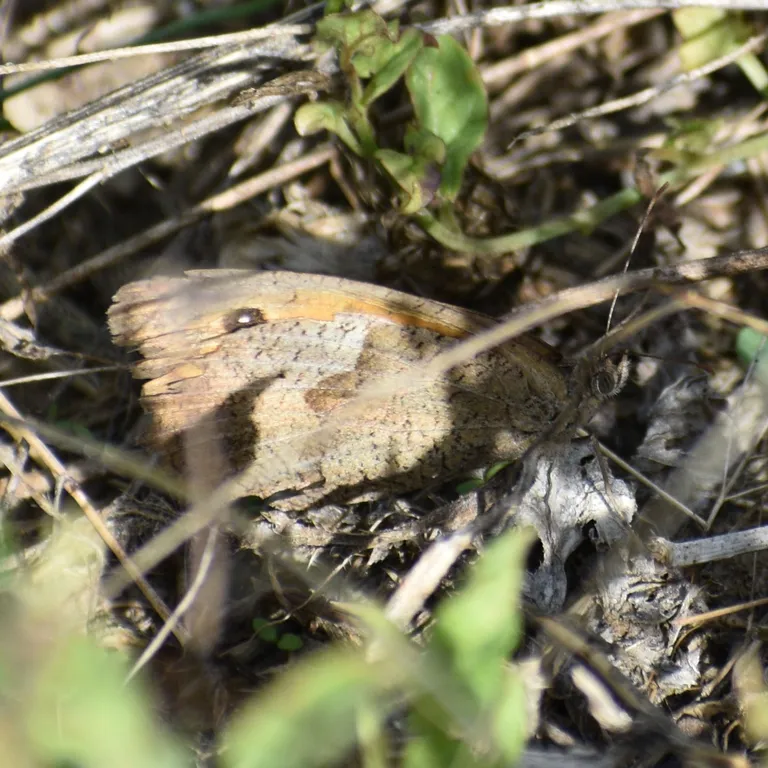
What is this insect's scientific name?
Maniola jurtina
